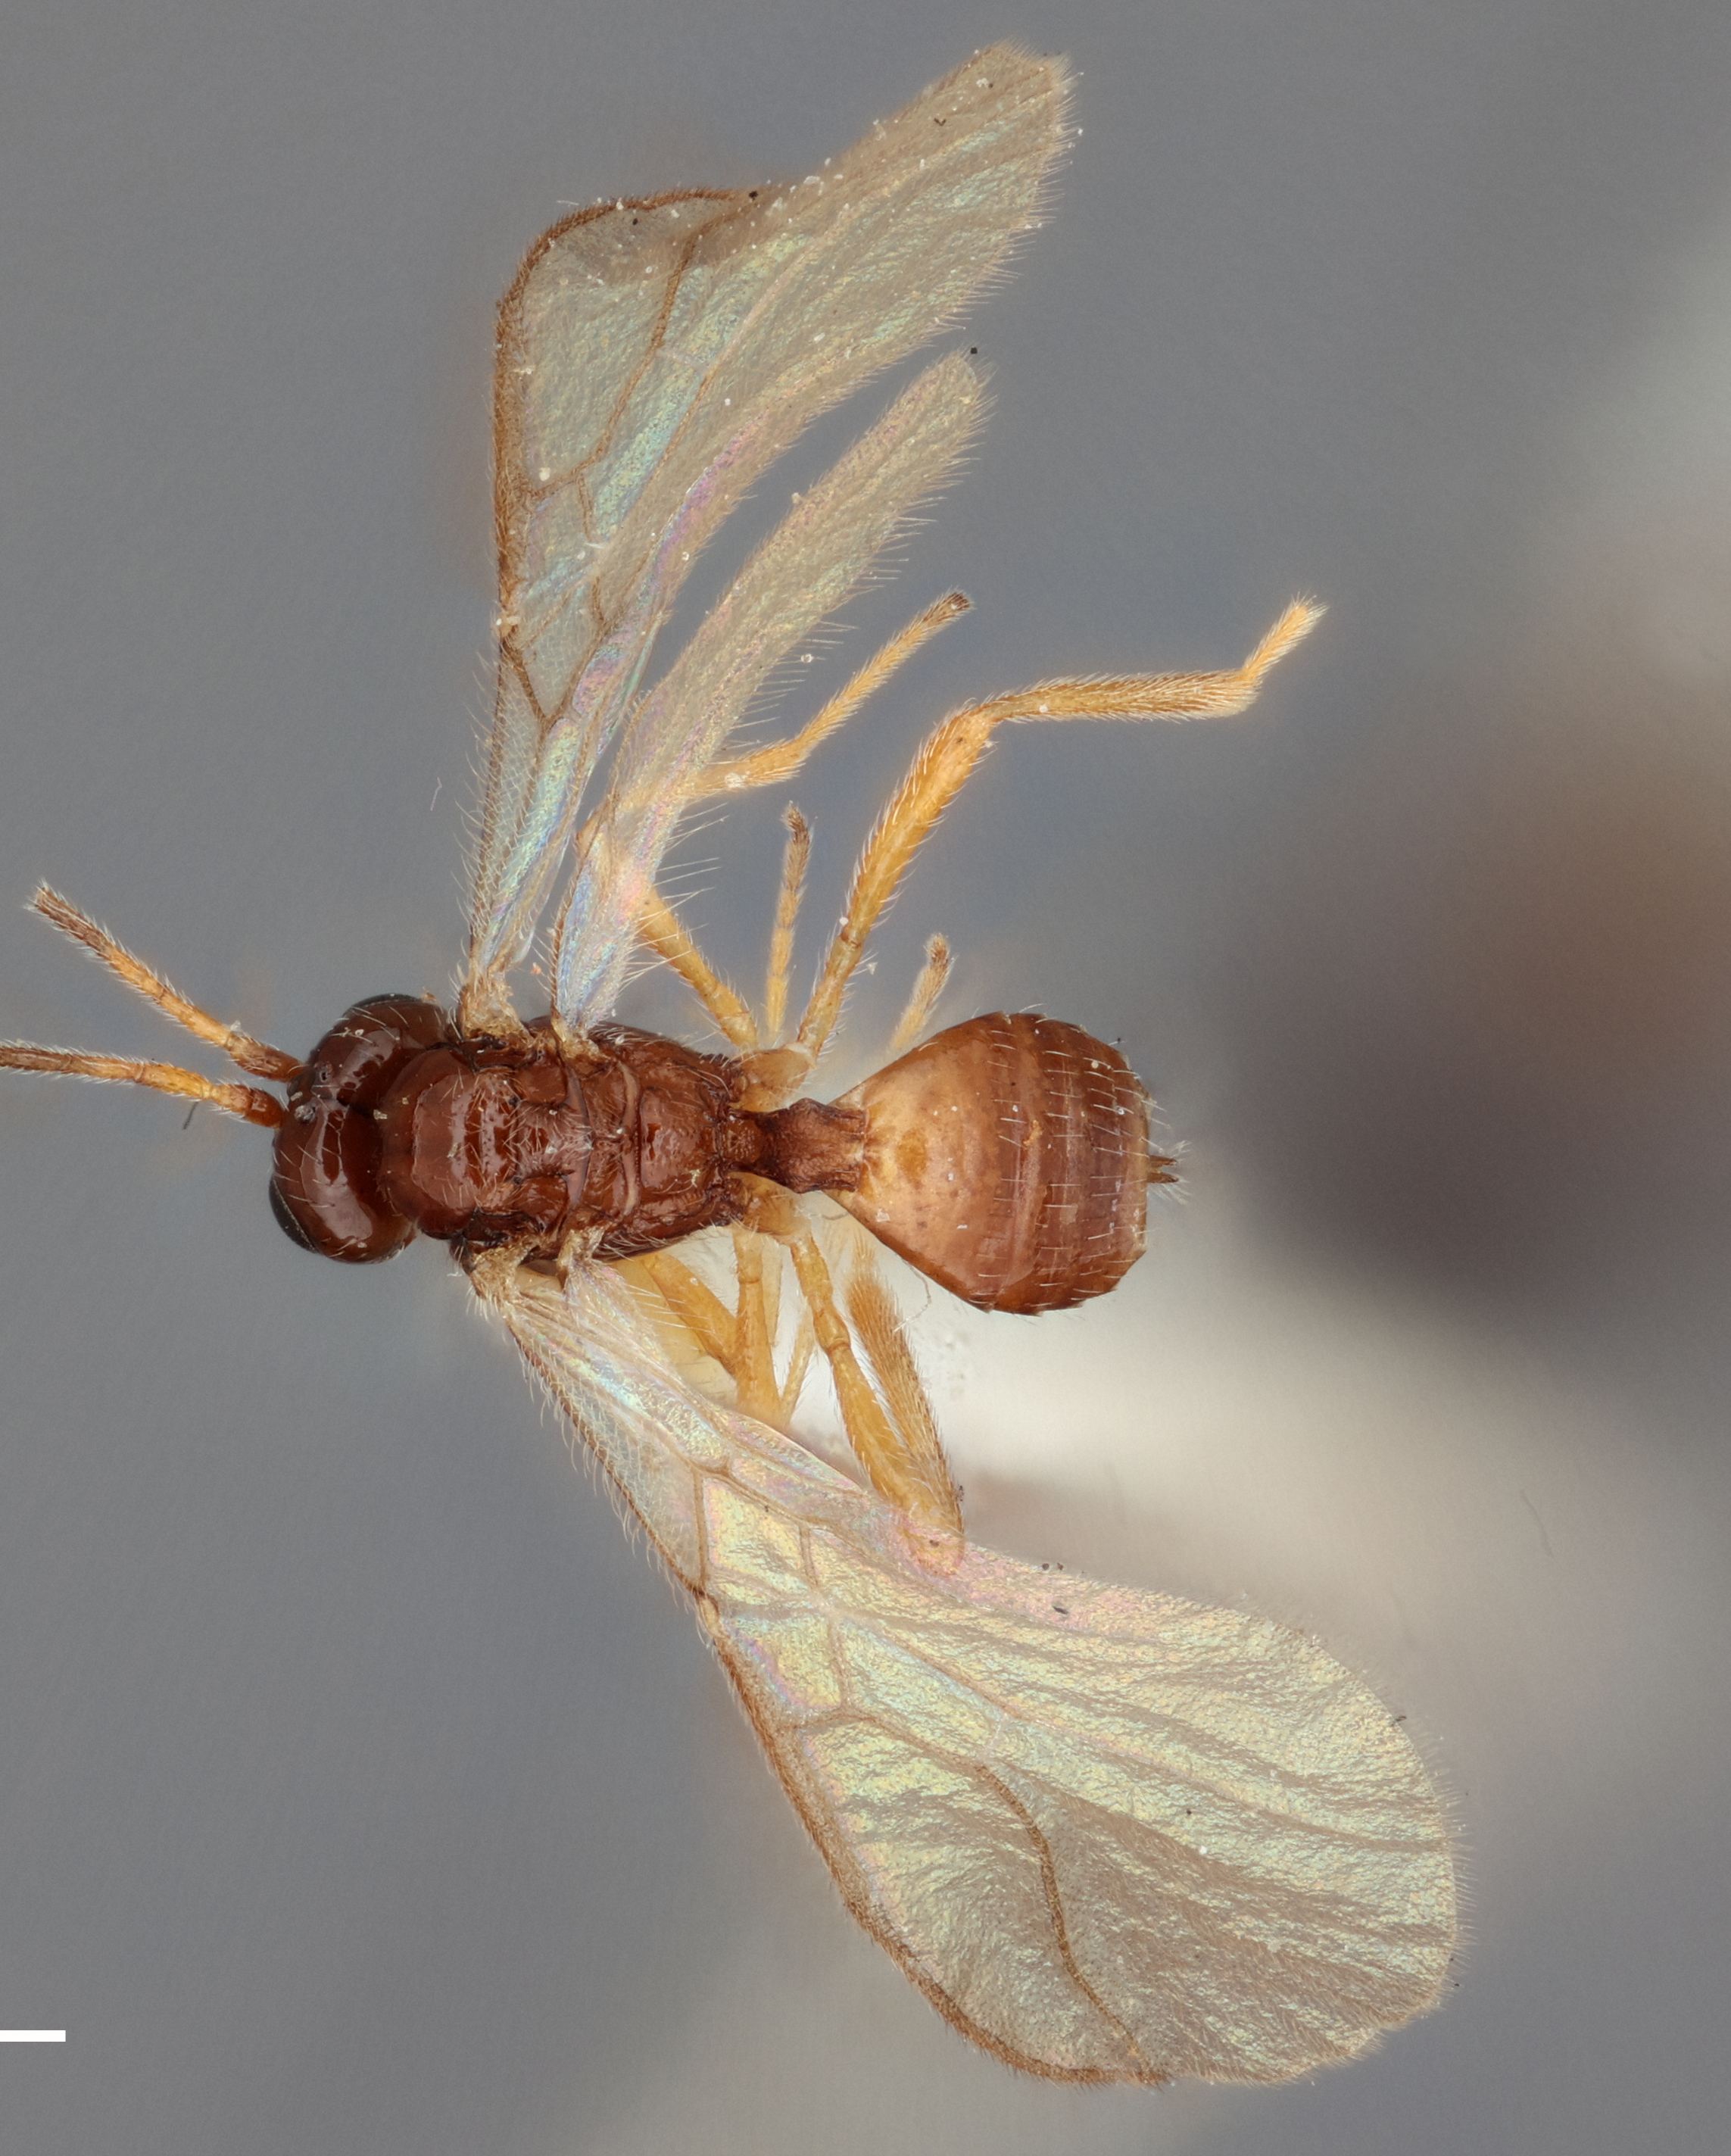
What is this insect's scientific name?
Adelura gahani
